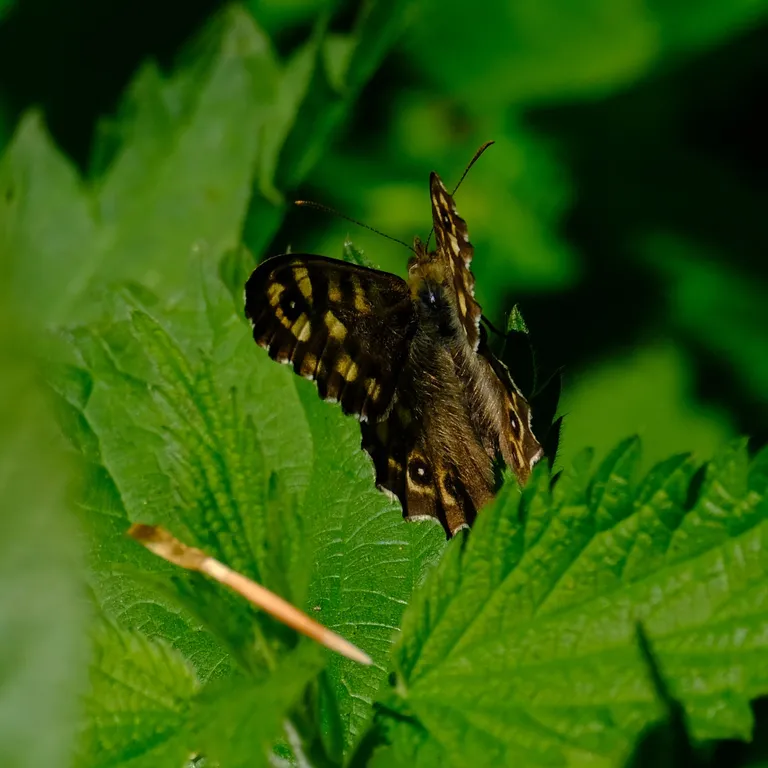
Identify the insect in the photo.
Pararge aegeria
